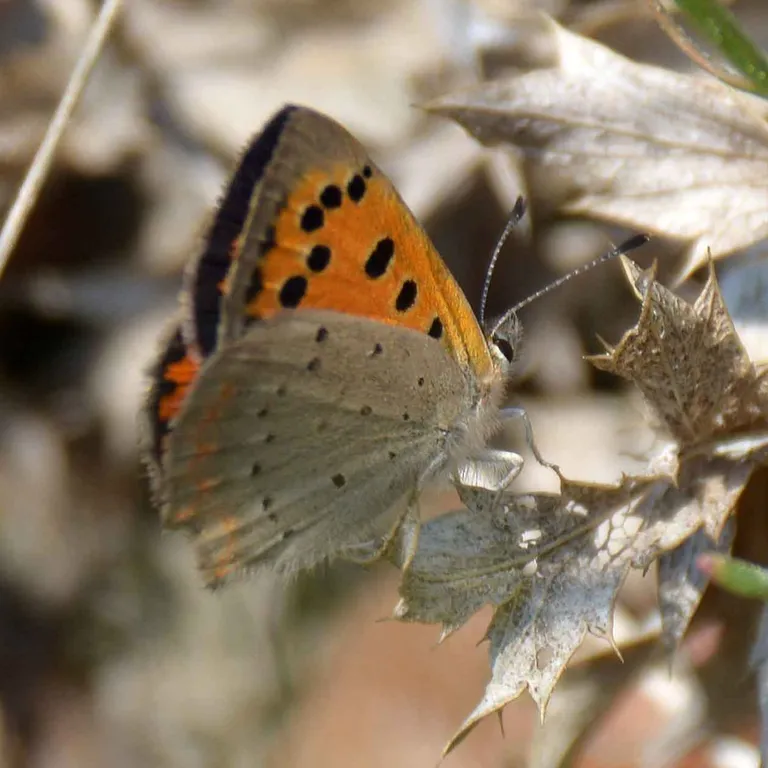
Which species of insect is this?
Lycaena phlaeas
